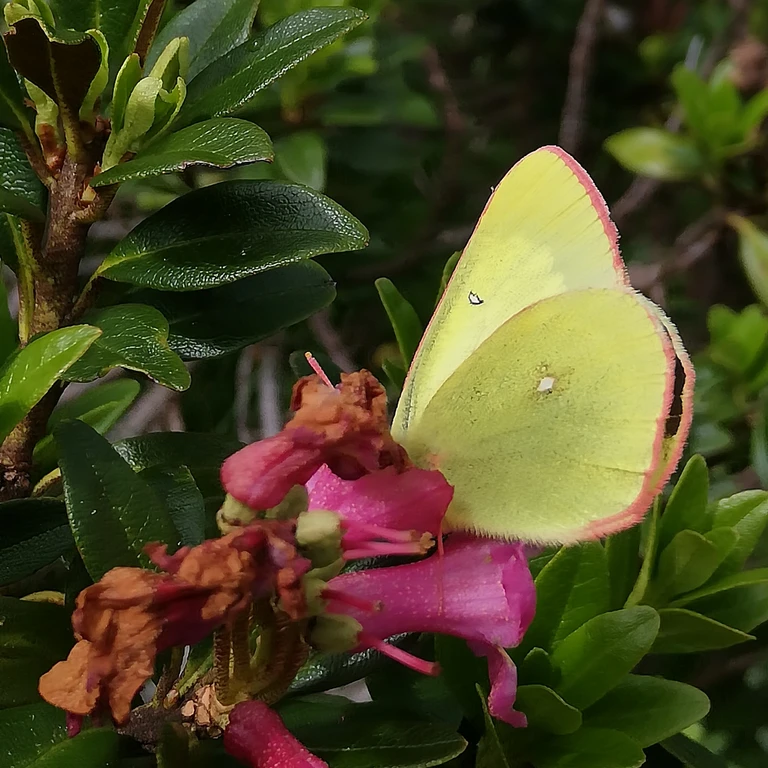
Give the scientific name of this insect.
Colias palaeno
